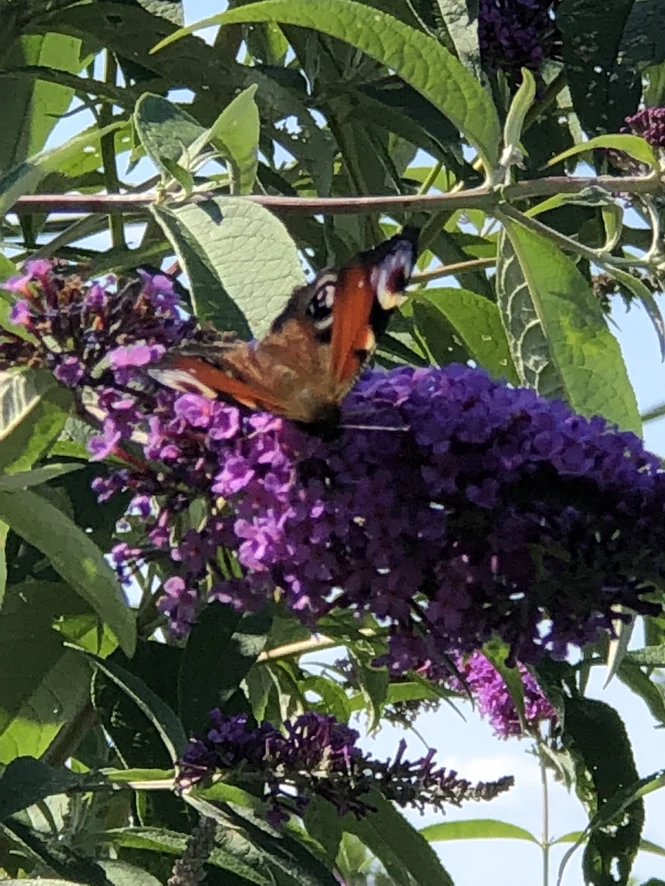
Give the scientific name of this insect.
Aglais io
